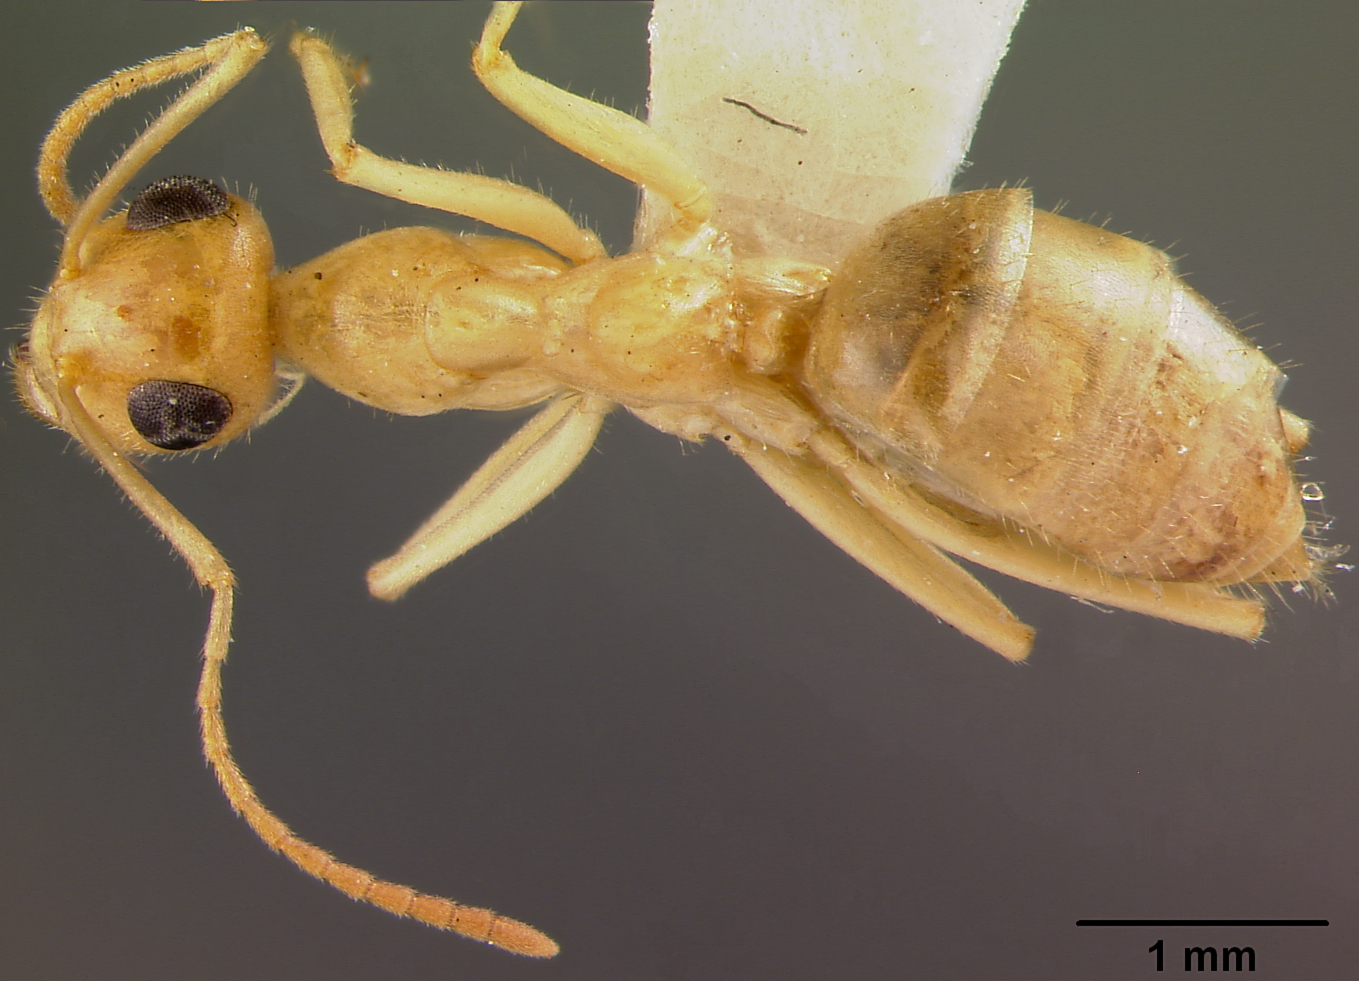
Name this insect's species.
Myrmecocystus mexicanus
